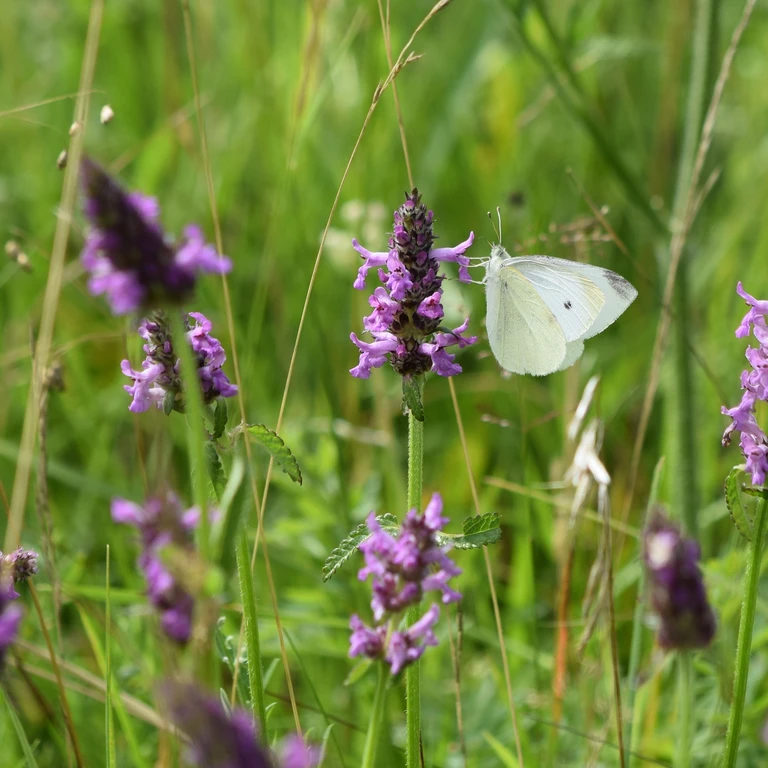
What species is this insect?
Pieris rapae
